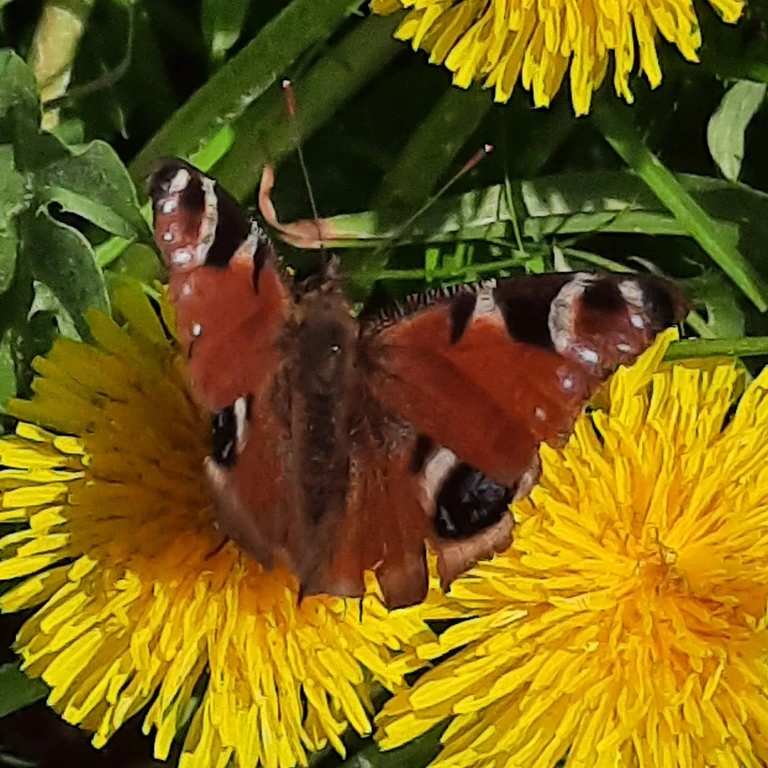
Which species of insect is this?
Aglais io
